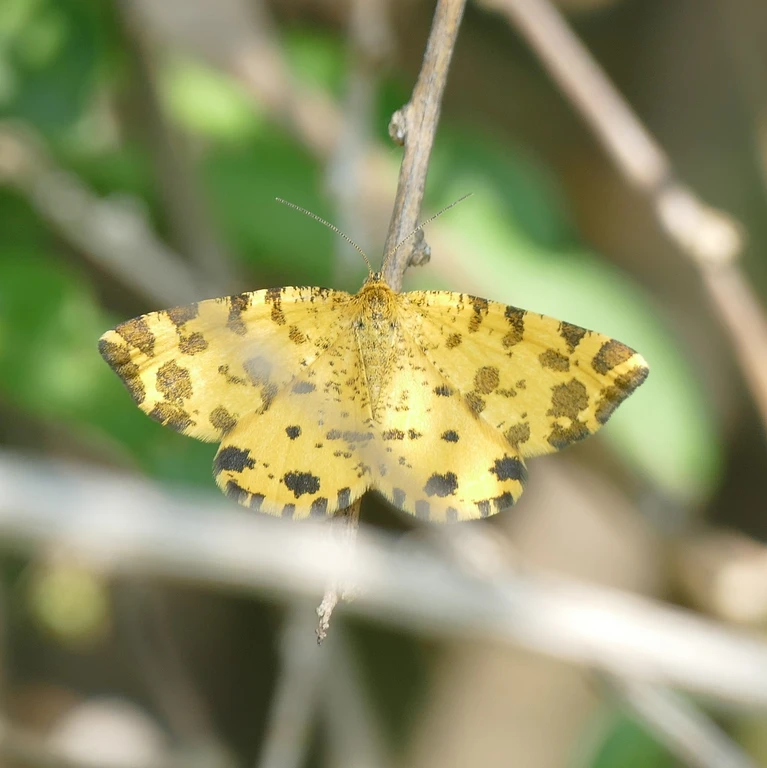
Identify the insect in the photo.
Pseudopanthera macularia
